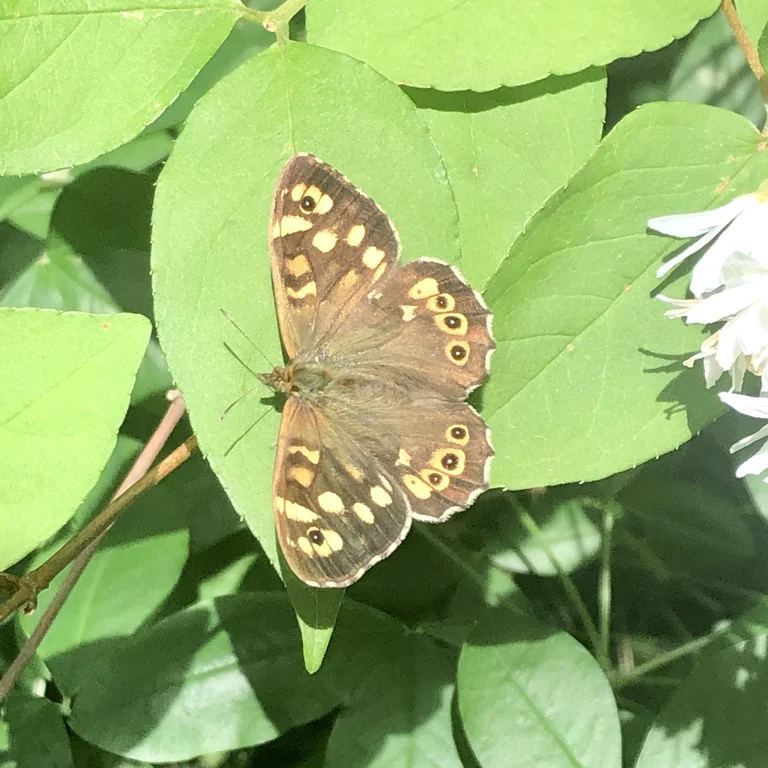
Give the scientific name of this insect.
Pararge aegeria
